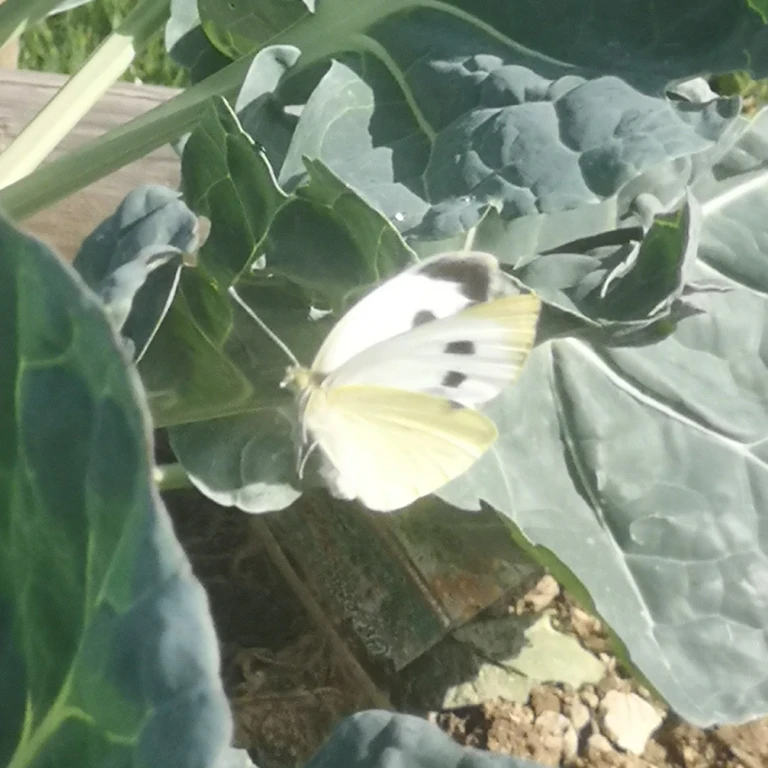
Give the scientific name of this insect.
Pieris brassicae
